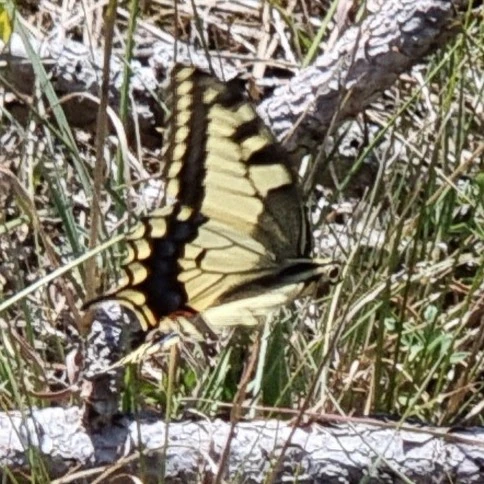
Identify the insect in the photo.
Papilio machaon
